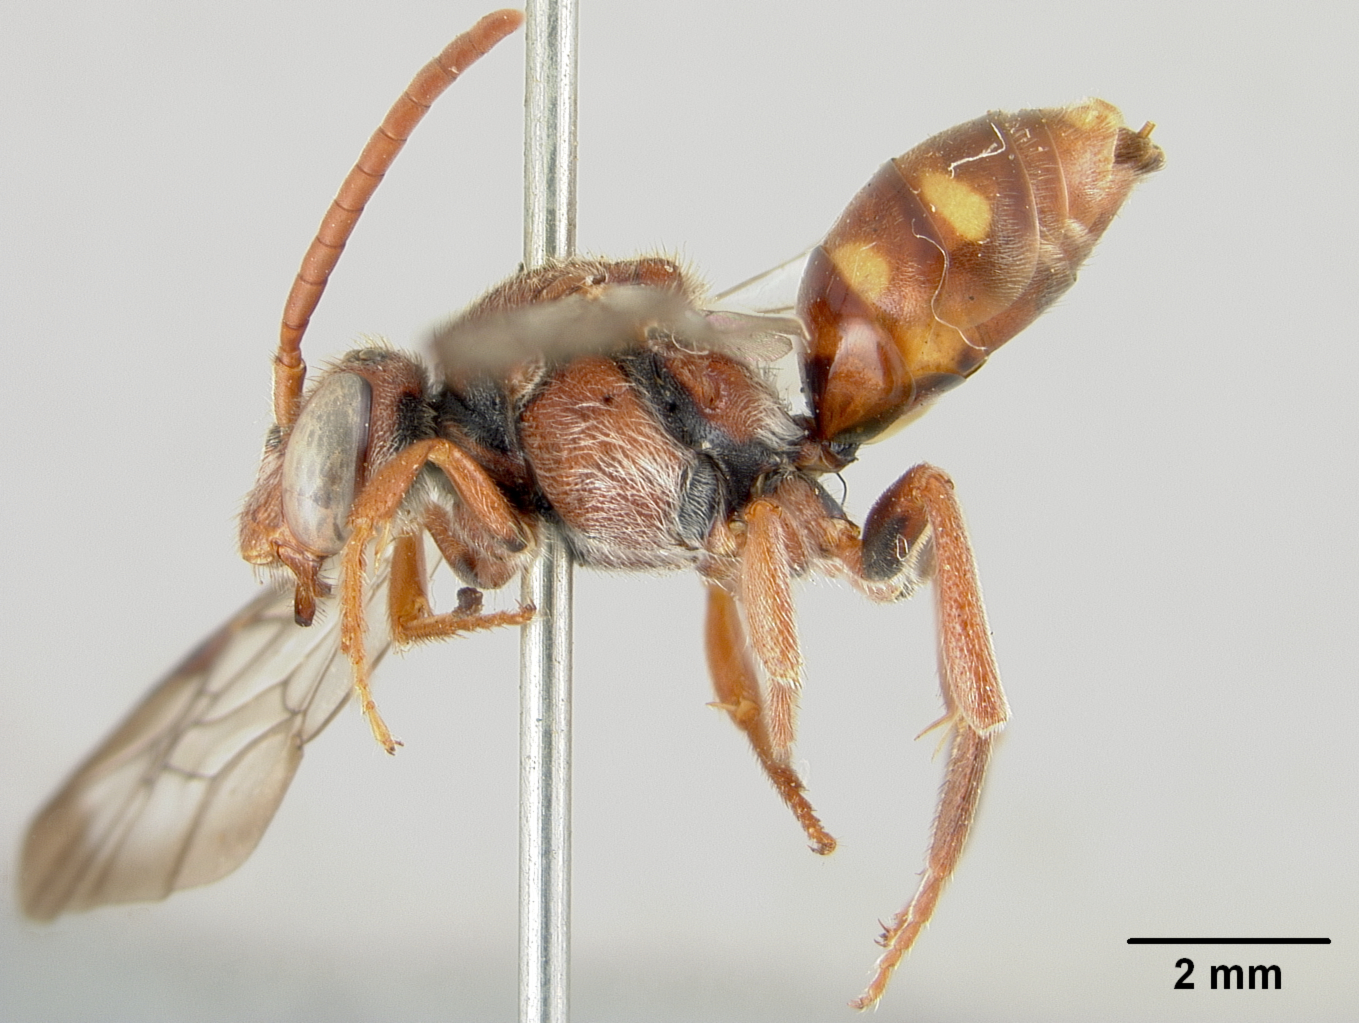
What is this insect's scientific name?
Nomada mera
